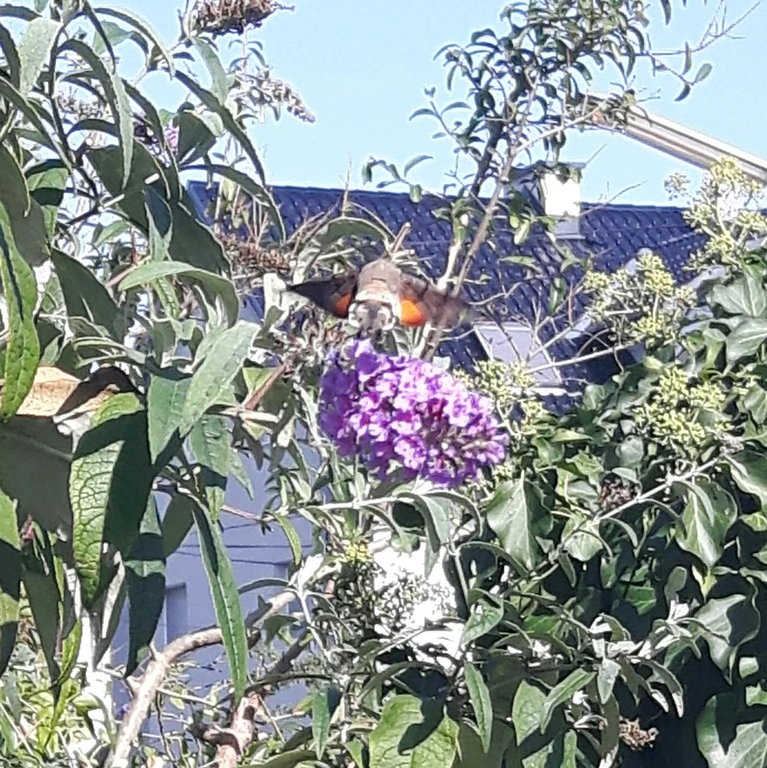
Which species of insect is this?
Macroglossum stellatarum
